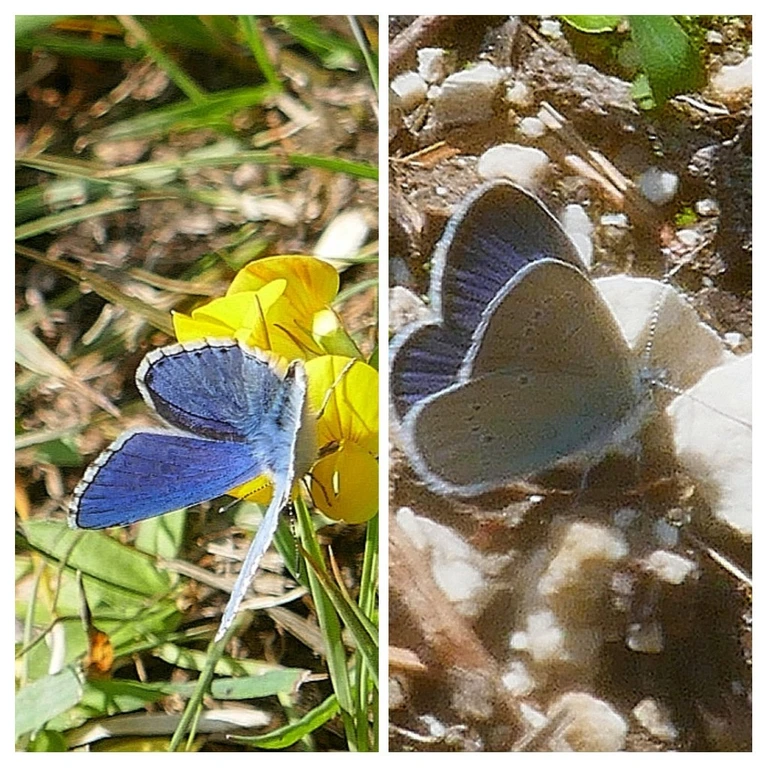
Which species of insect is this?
Cyaniris semiargus
